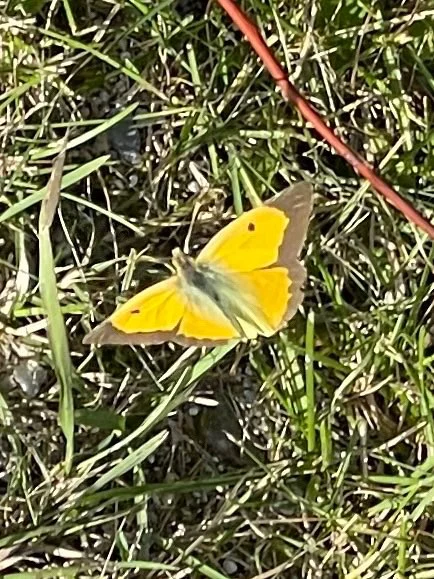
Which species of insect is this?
Colias croceus
